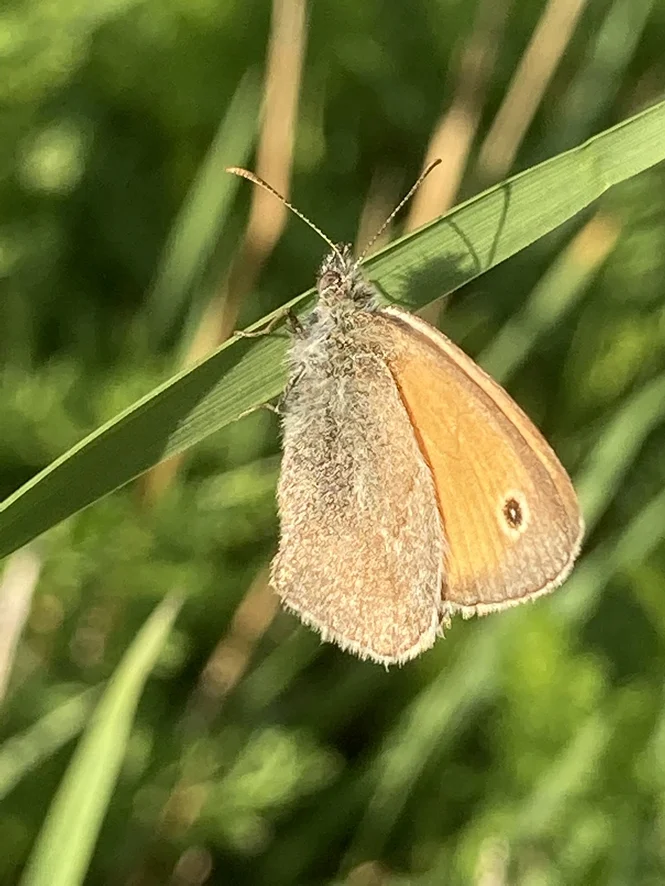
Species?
Coenonympha pamphilus
